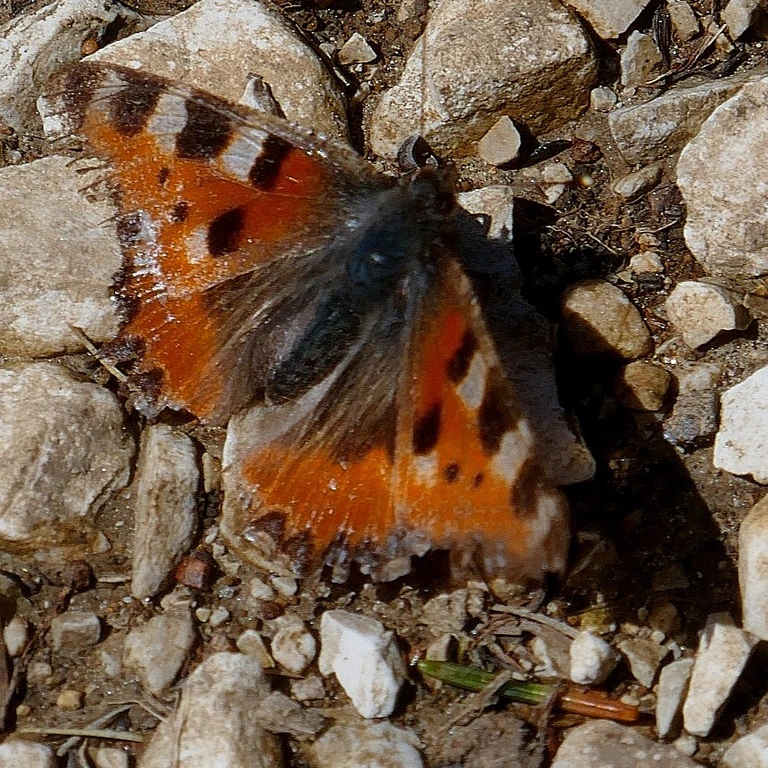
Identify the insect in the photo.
Aglais urticae
